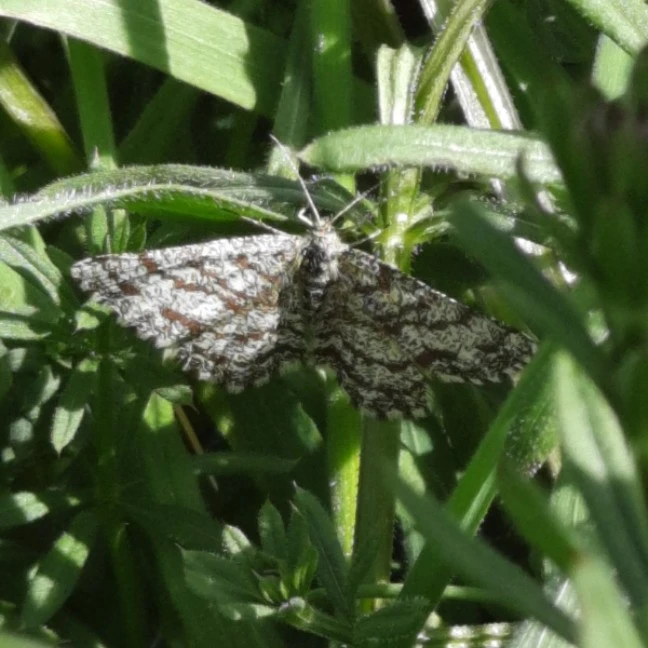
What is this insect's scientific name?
Ematurga atomaria
